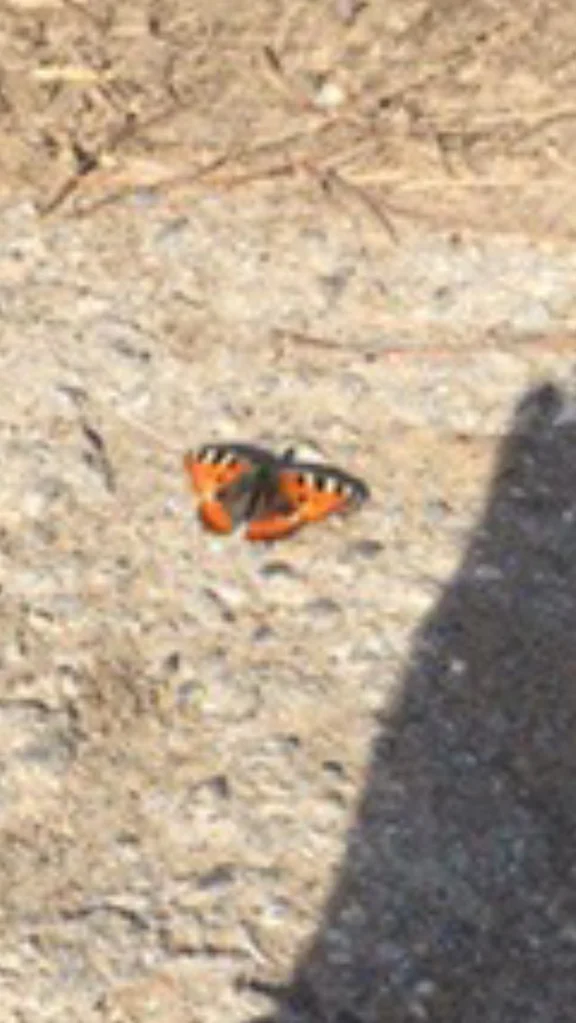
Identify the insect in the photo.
Aglais urticae
